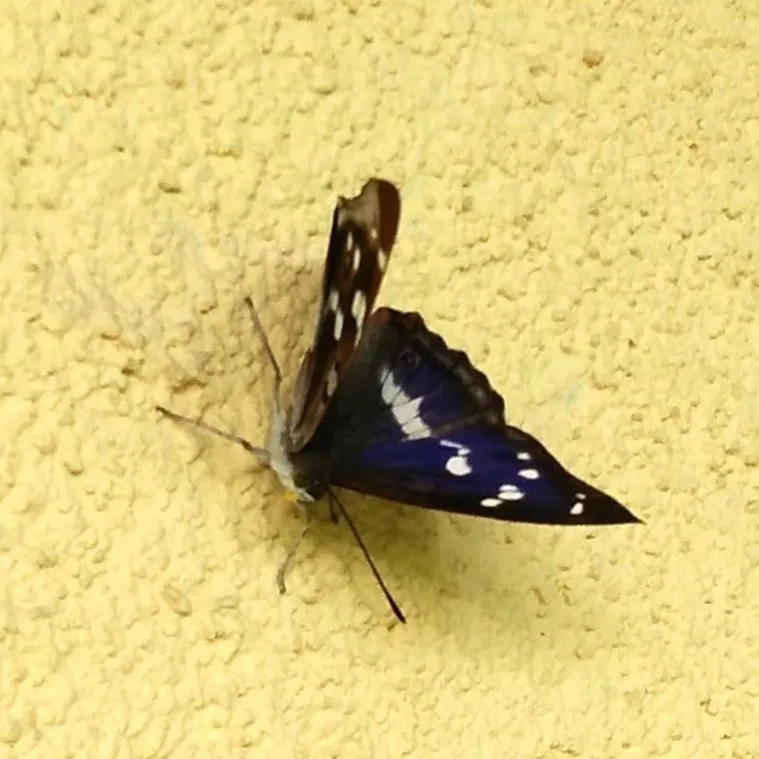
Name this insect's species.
Apatura iris
